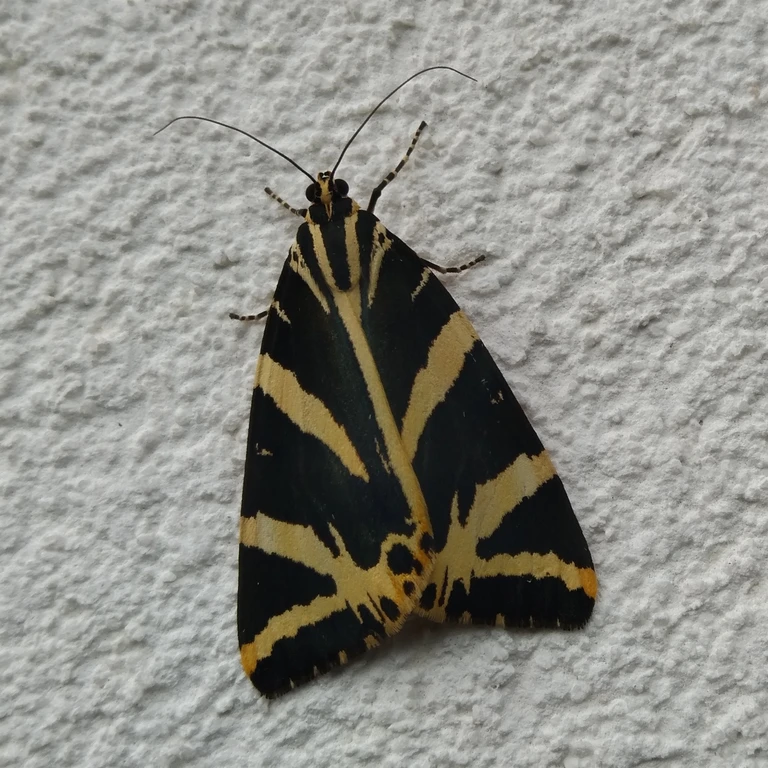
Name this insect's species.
Euplagia quadripunctaria
